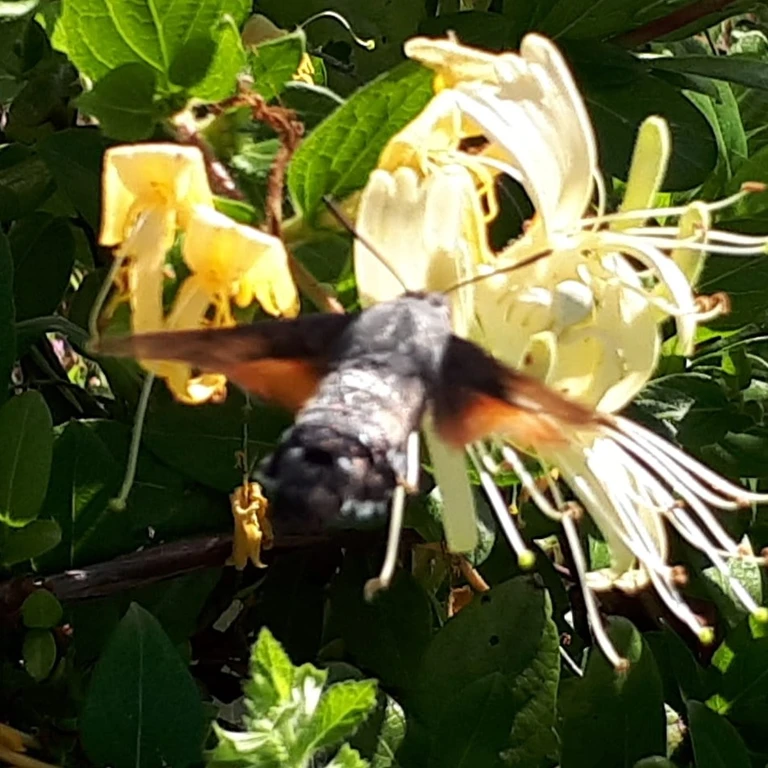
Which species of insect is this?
Macroglossum stellatarum
